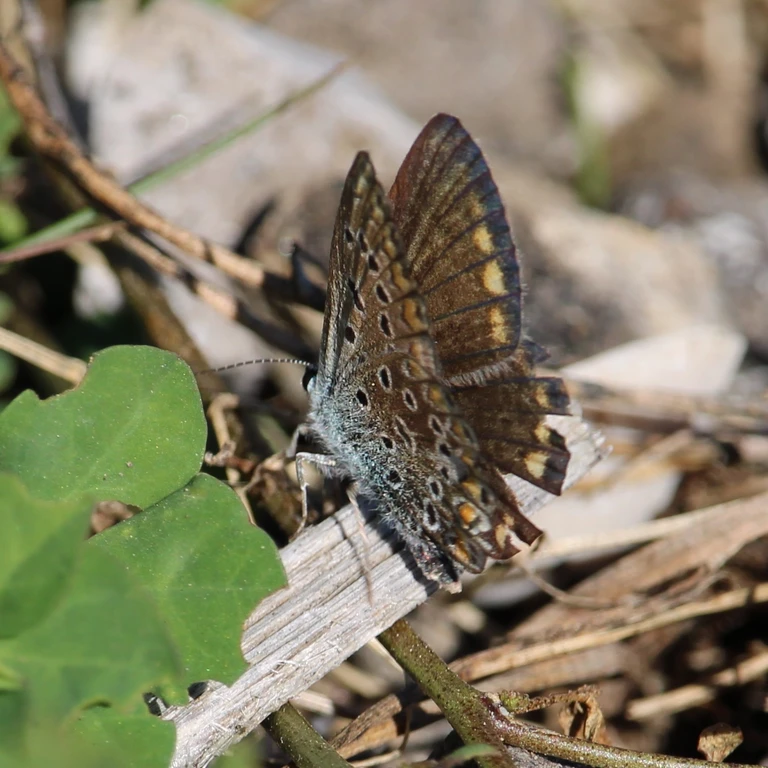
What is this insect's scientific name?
Polyommatus icarus
